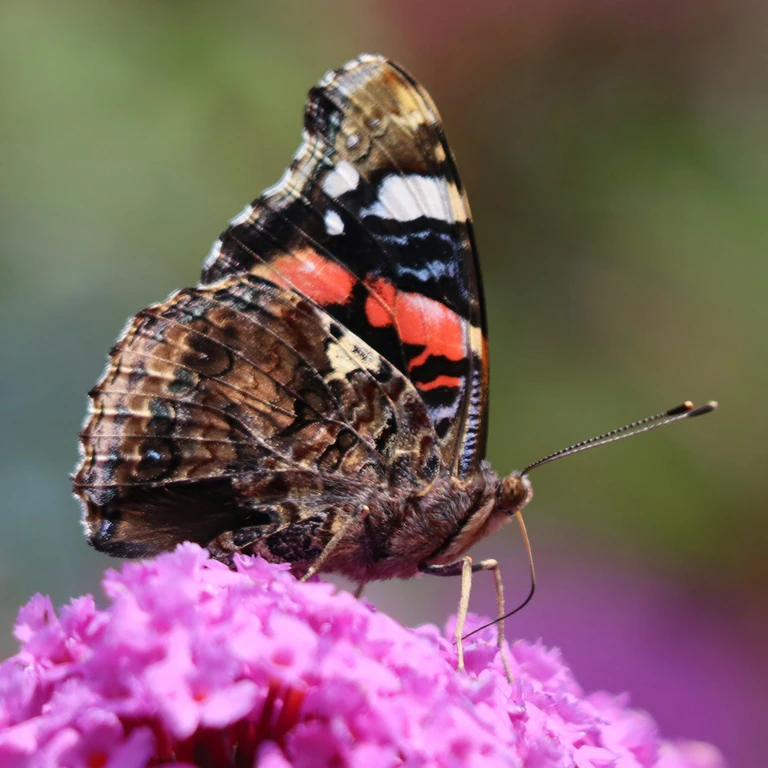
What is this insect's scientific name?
Vanessa atalanta
